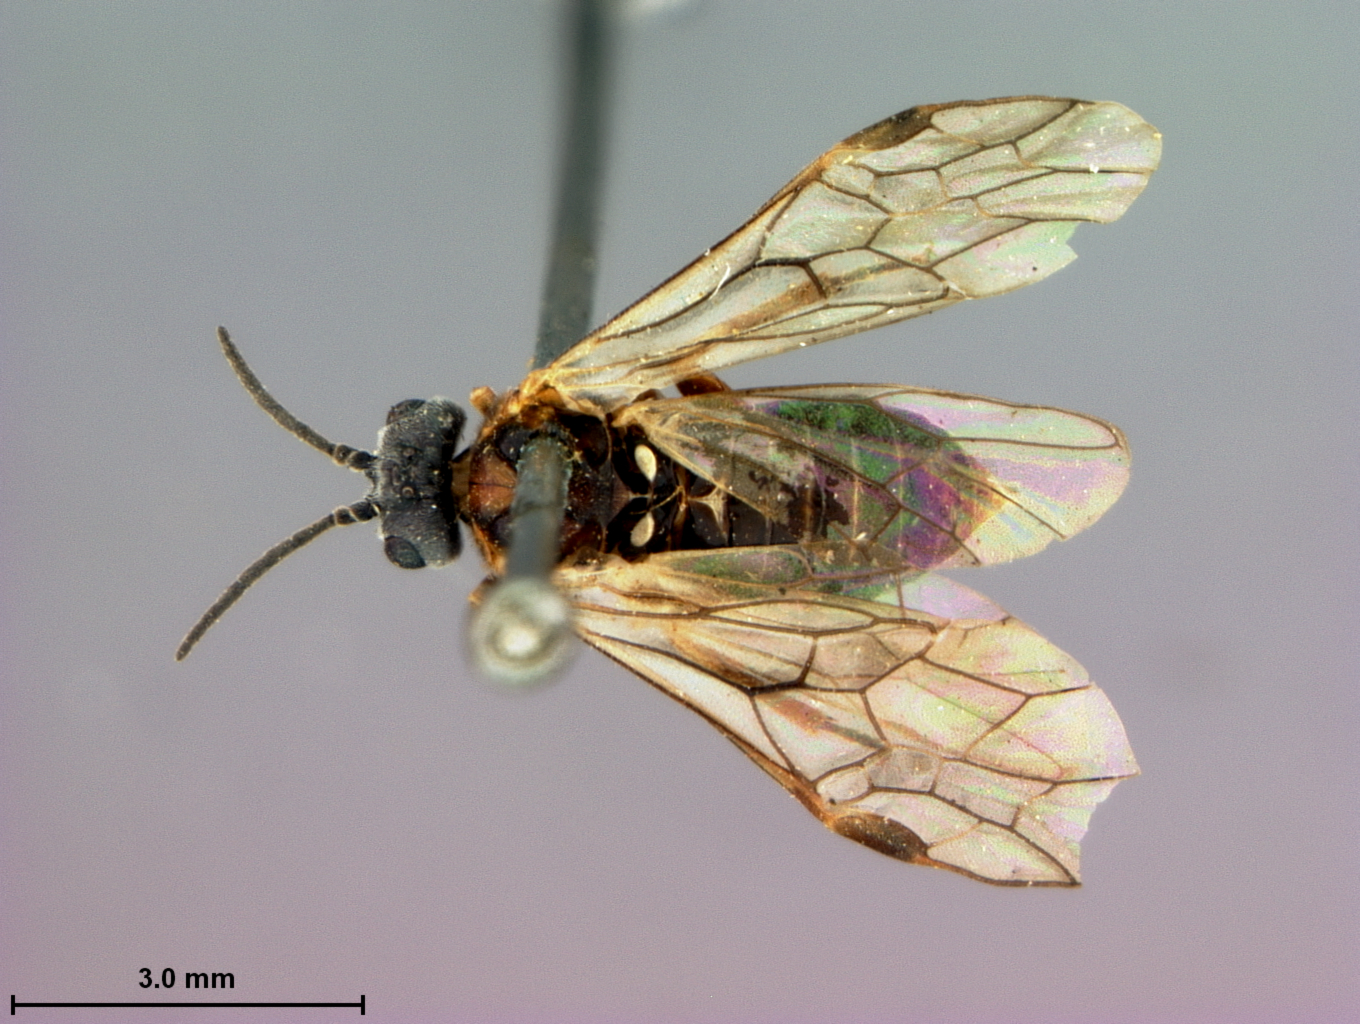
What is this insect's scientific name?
Lycaota coloradensis
